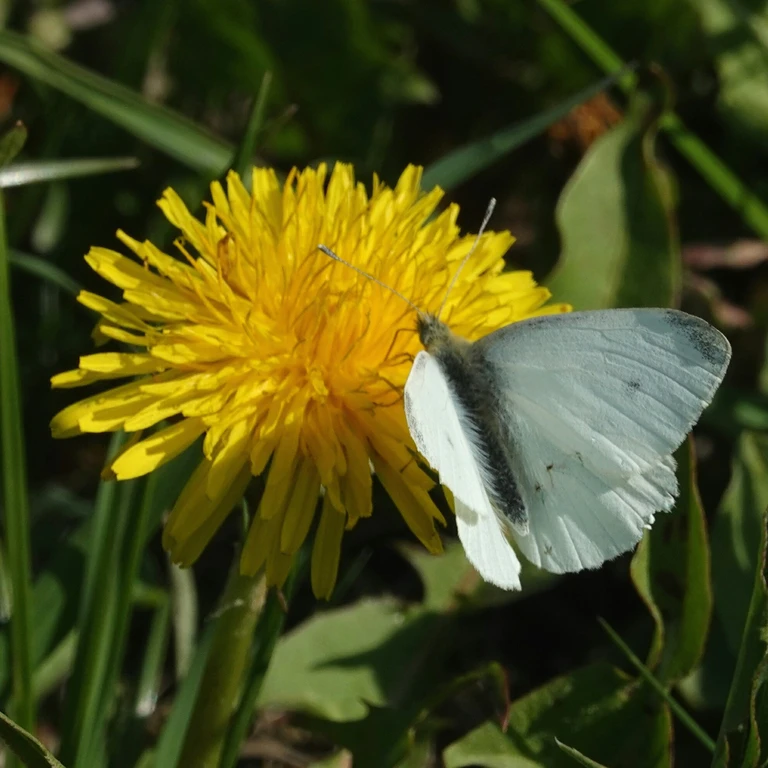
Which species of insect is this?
Pieris rapae
